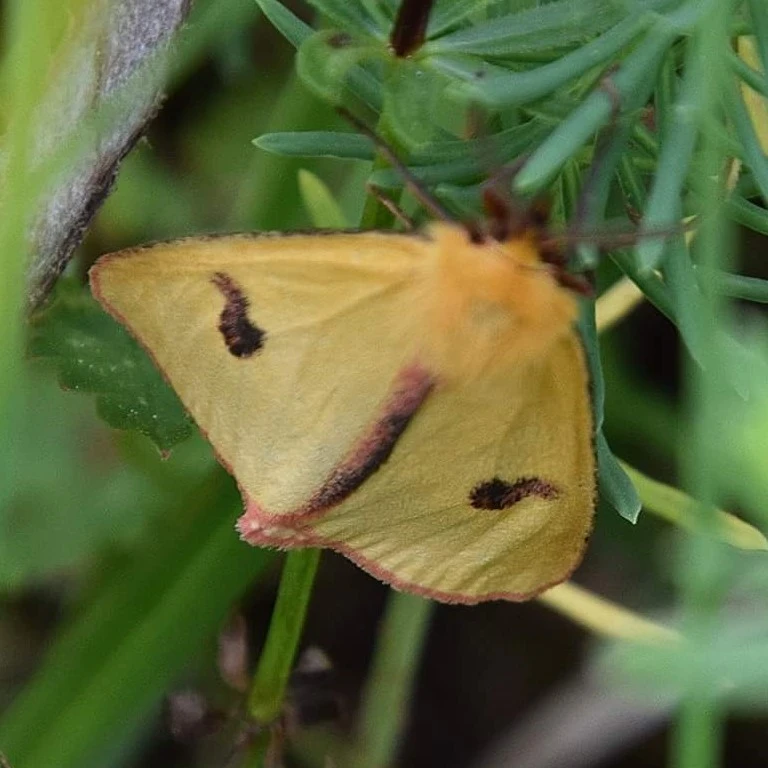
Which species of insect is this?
Diacrisia sannio
